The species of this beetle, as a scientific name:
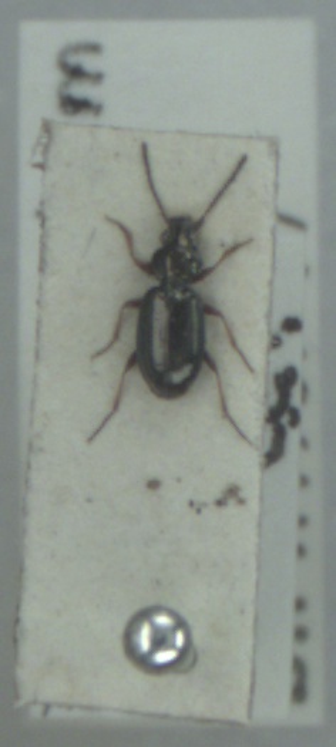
Bembidion lampros
